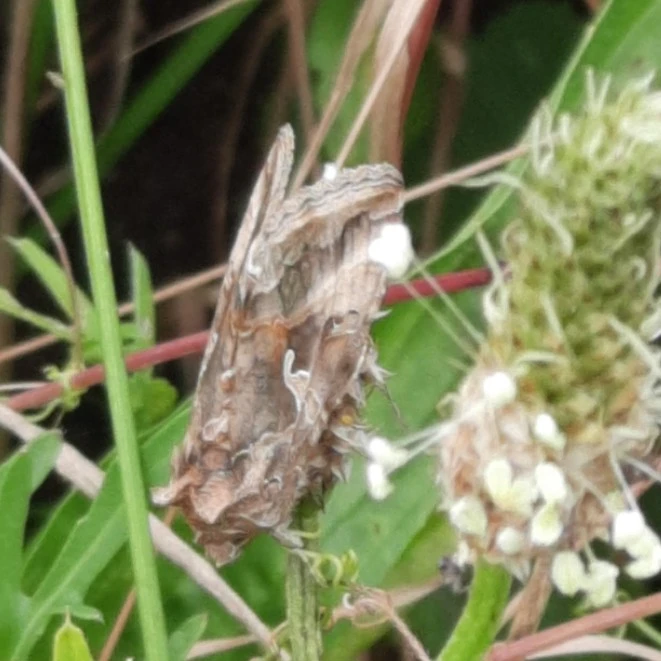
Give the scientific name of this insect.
Autographa gamma
